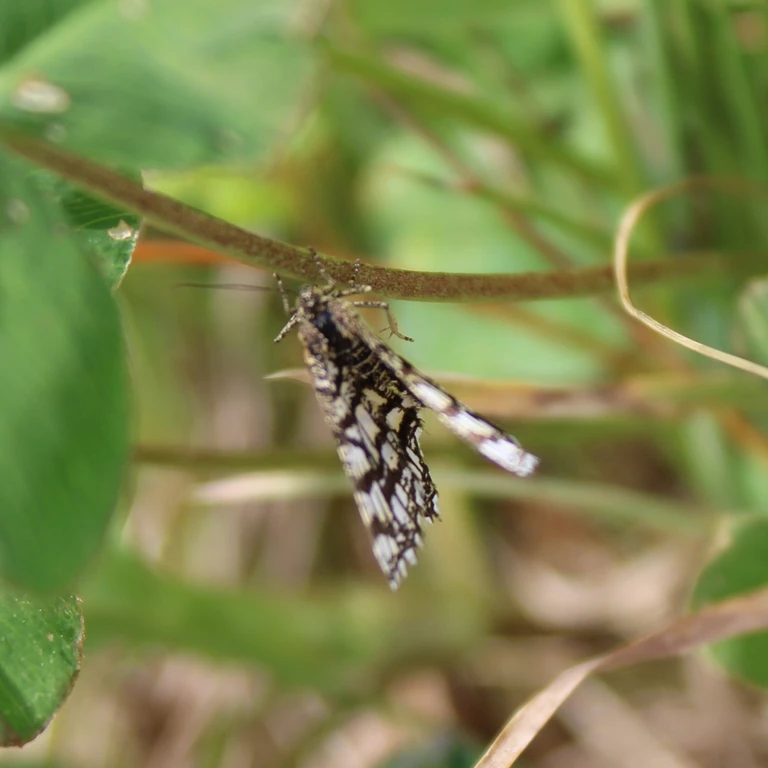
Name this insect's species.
Chiasmia clathrata
